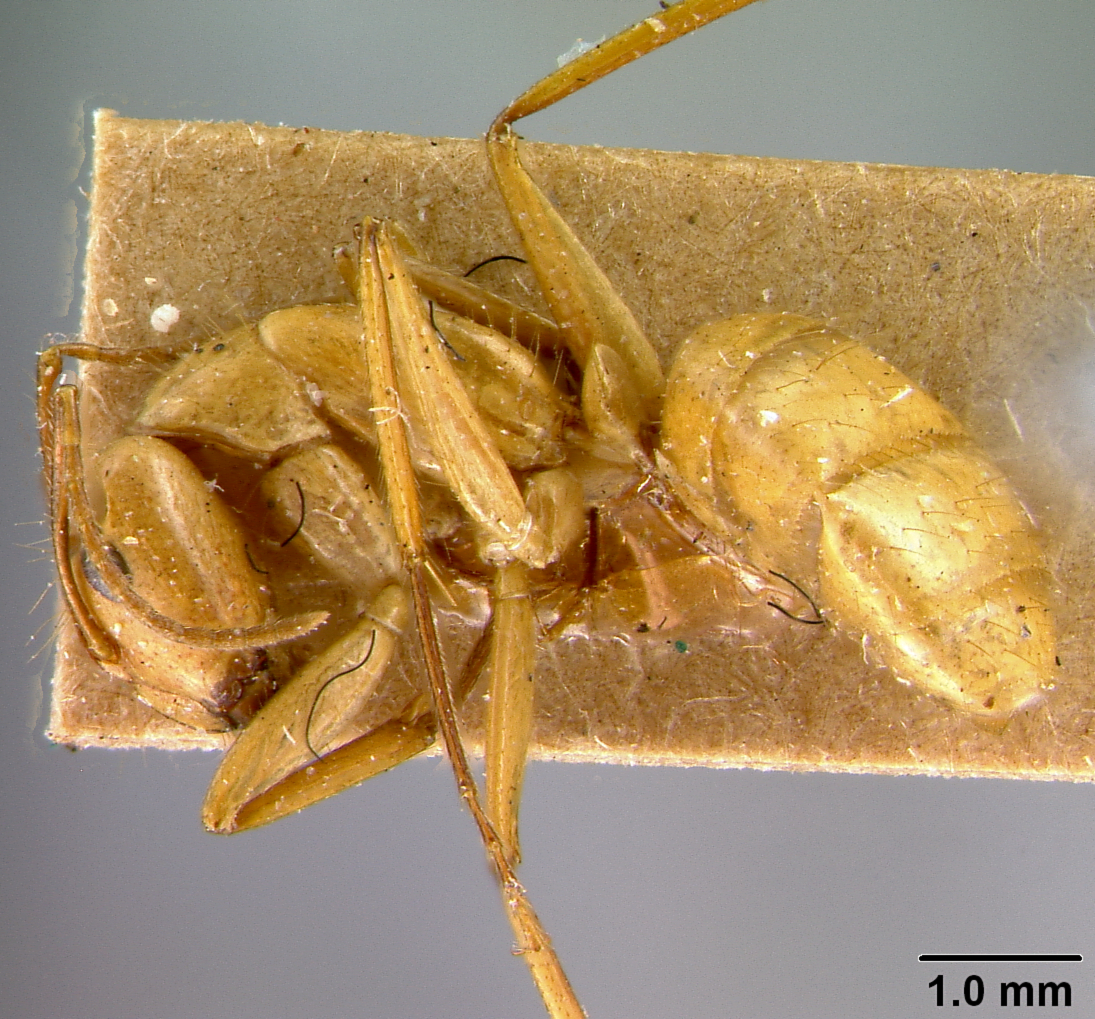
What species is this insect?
Camponotus balzani
